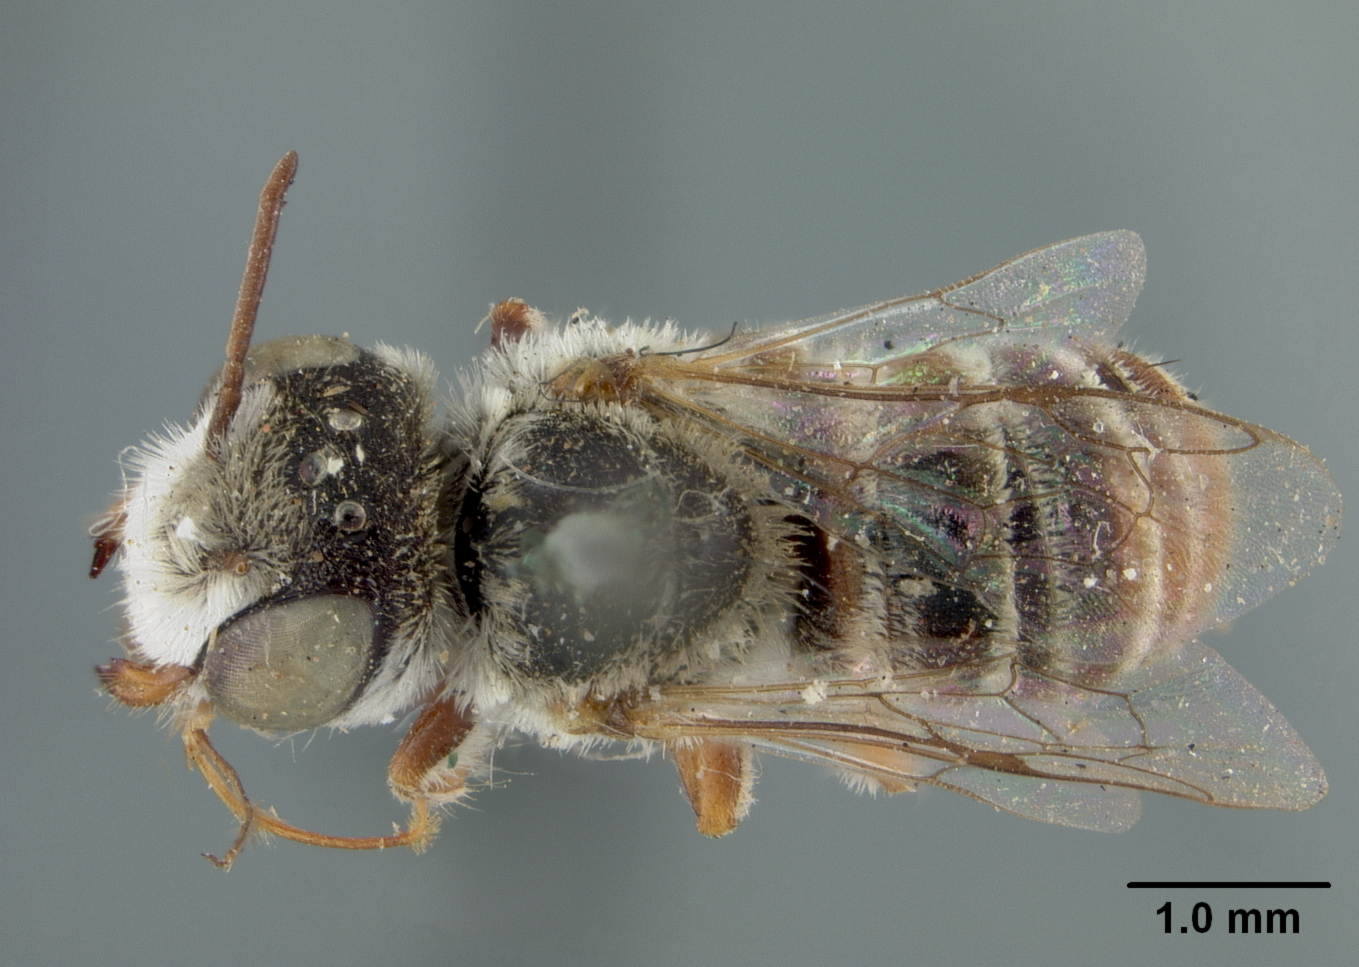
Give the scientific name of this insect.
Ashmeadiella holtii
